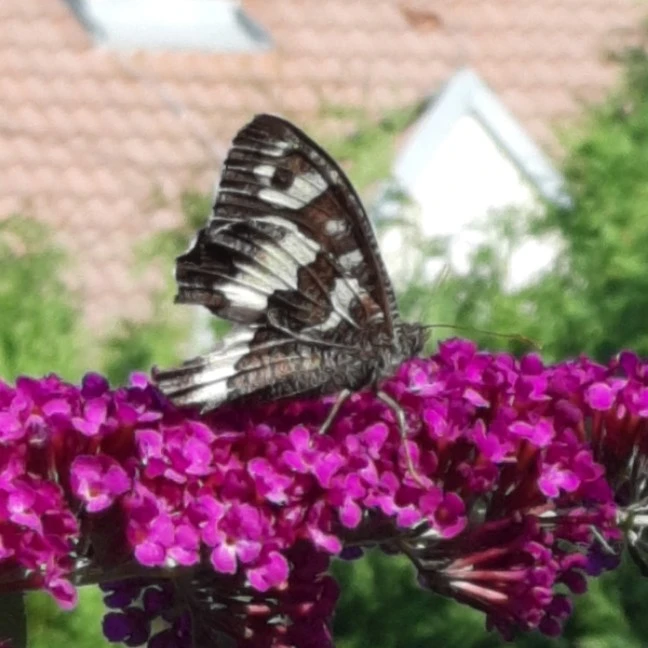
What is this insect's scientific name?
Brintesia circe
